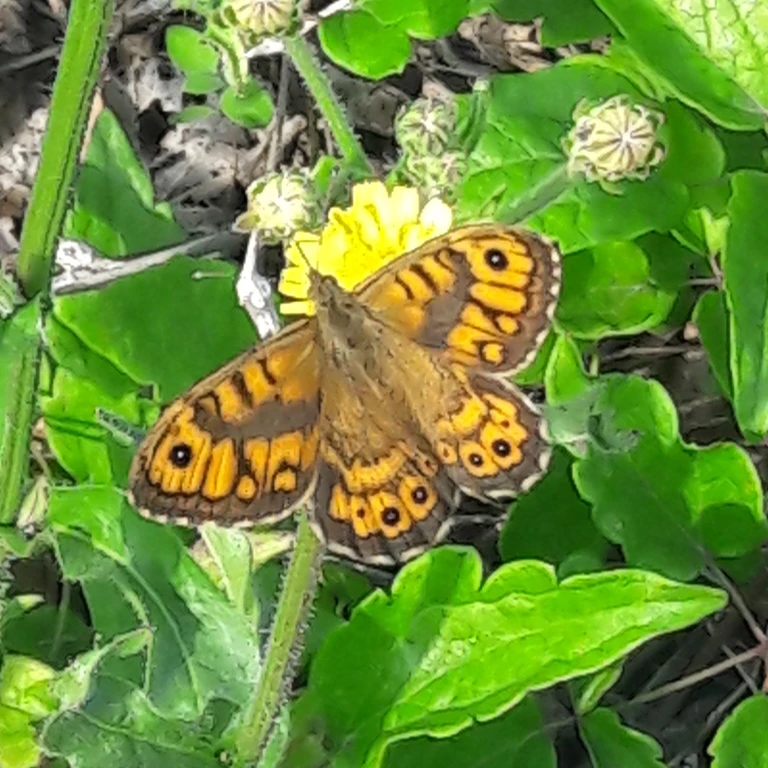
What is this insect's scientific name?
Lasiommata megera (also Pararge megera)
